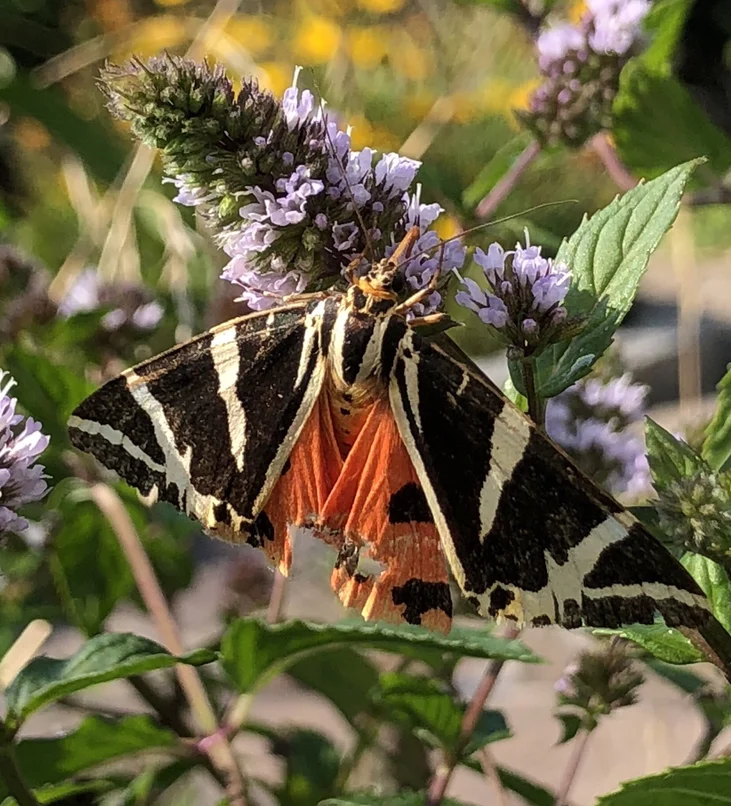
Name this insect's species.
Euplagia quadripunctaria
